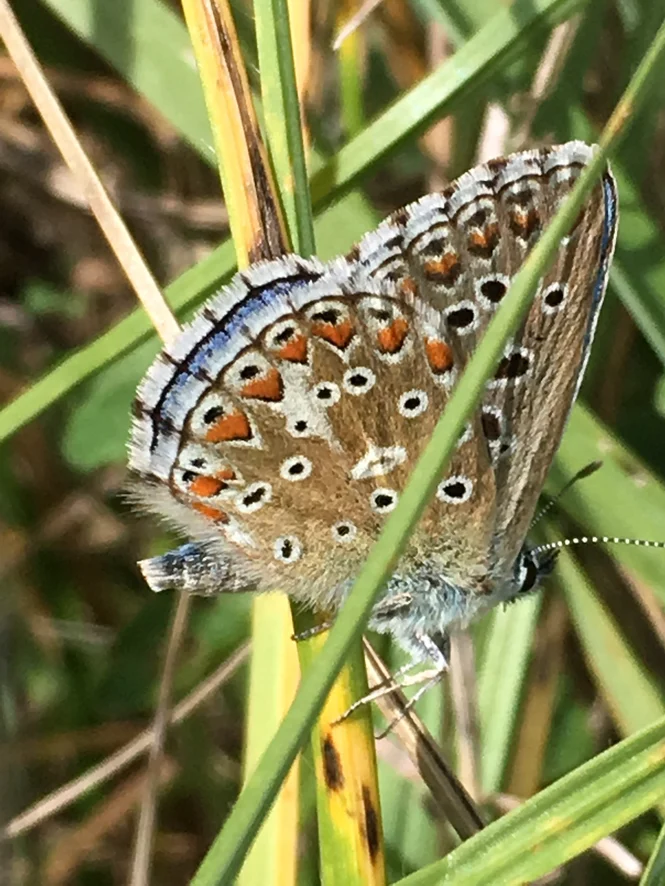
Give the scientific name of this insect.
Lysandra bellargus
